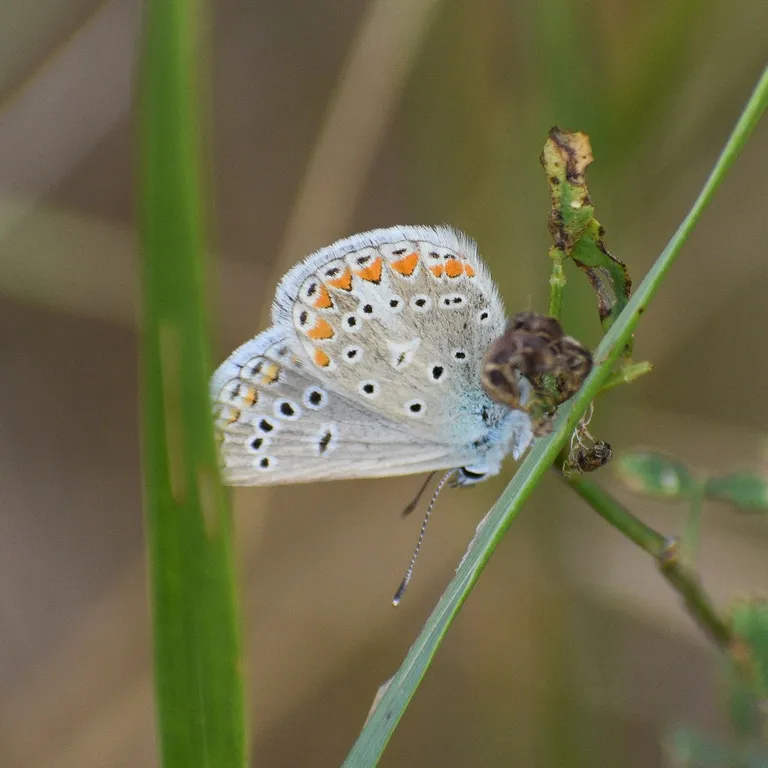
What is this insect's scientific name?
Polyommatus thersites
